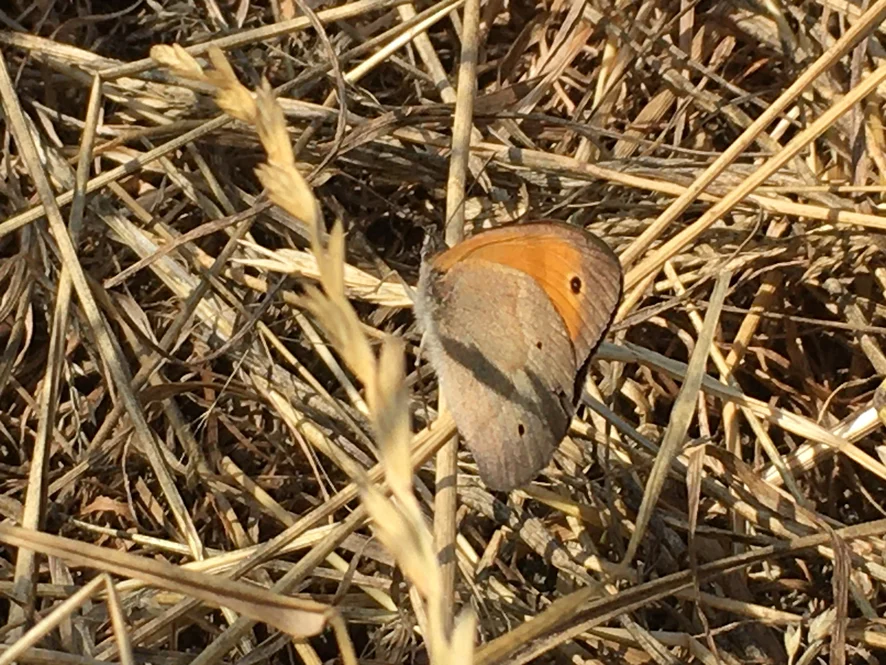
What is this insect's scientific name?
Maniola jurtina
